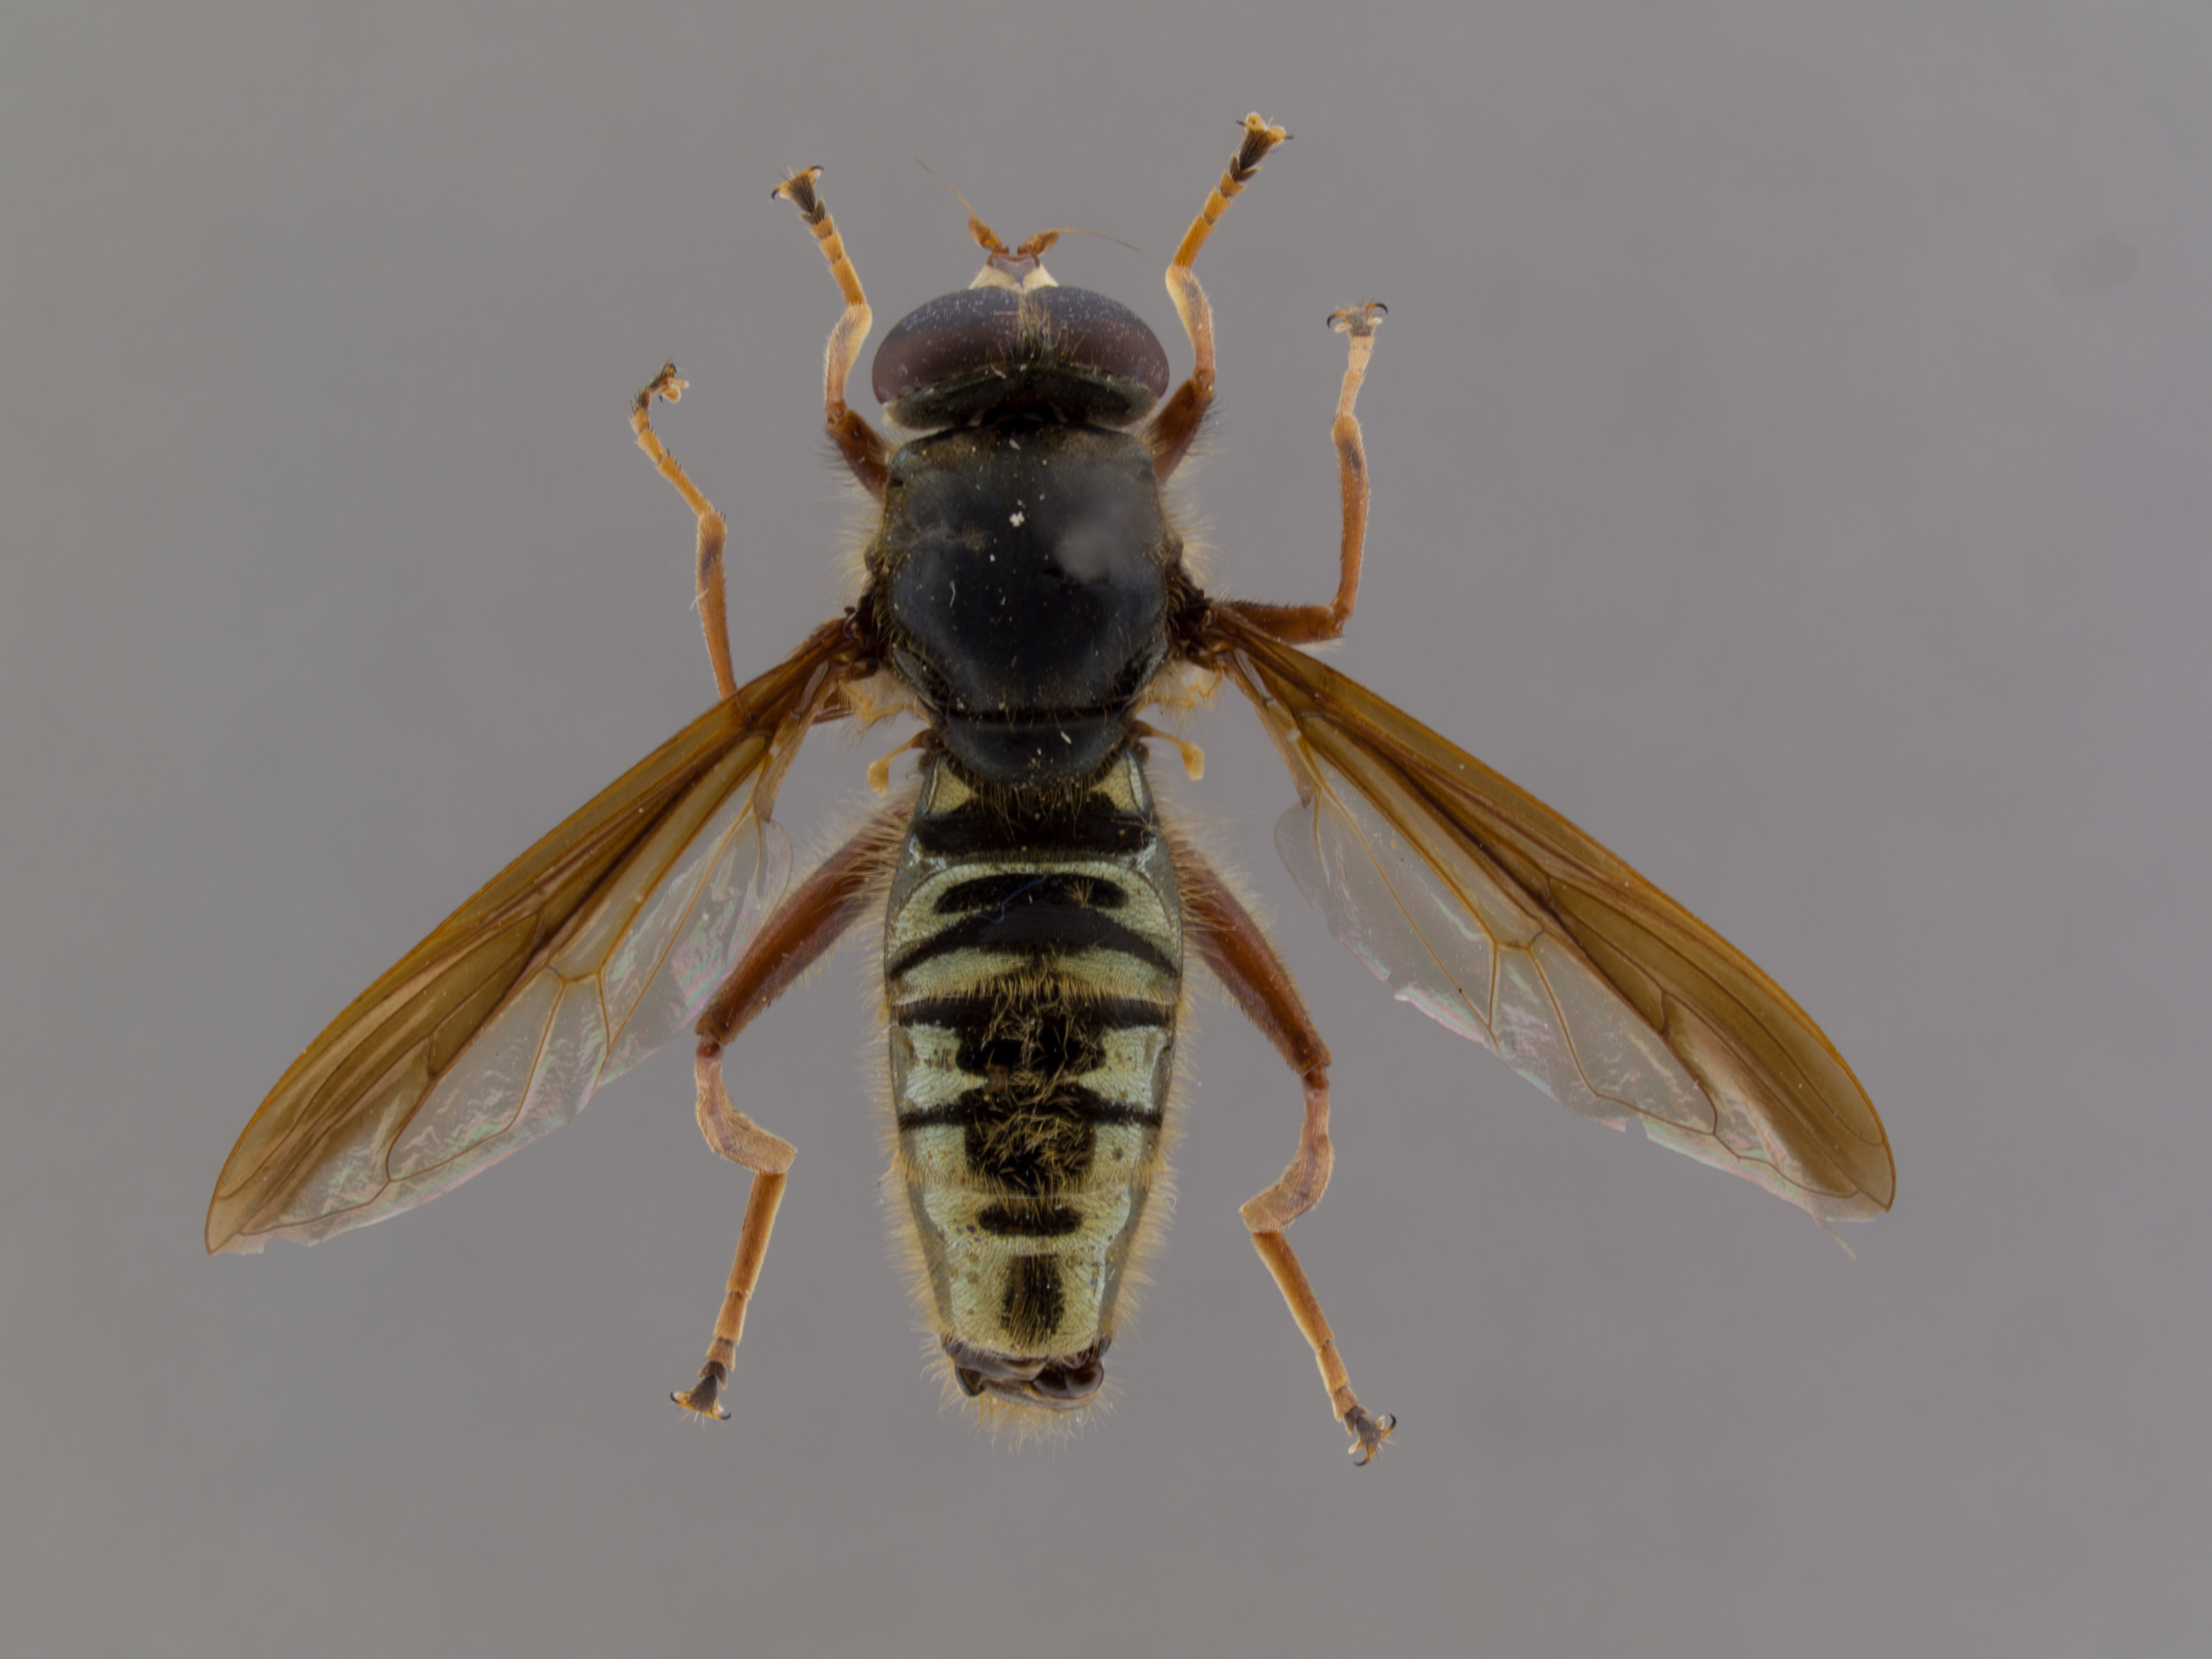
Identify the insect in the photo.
Hadromyia cimbiciformis
